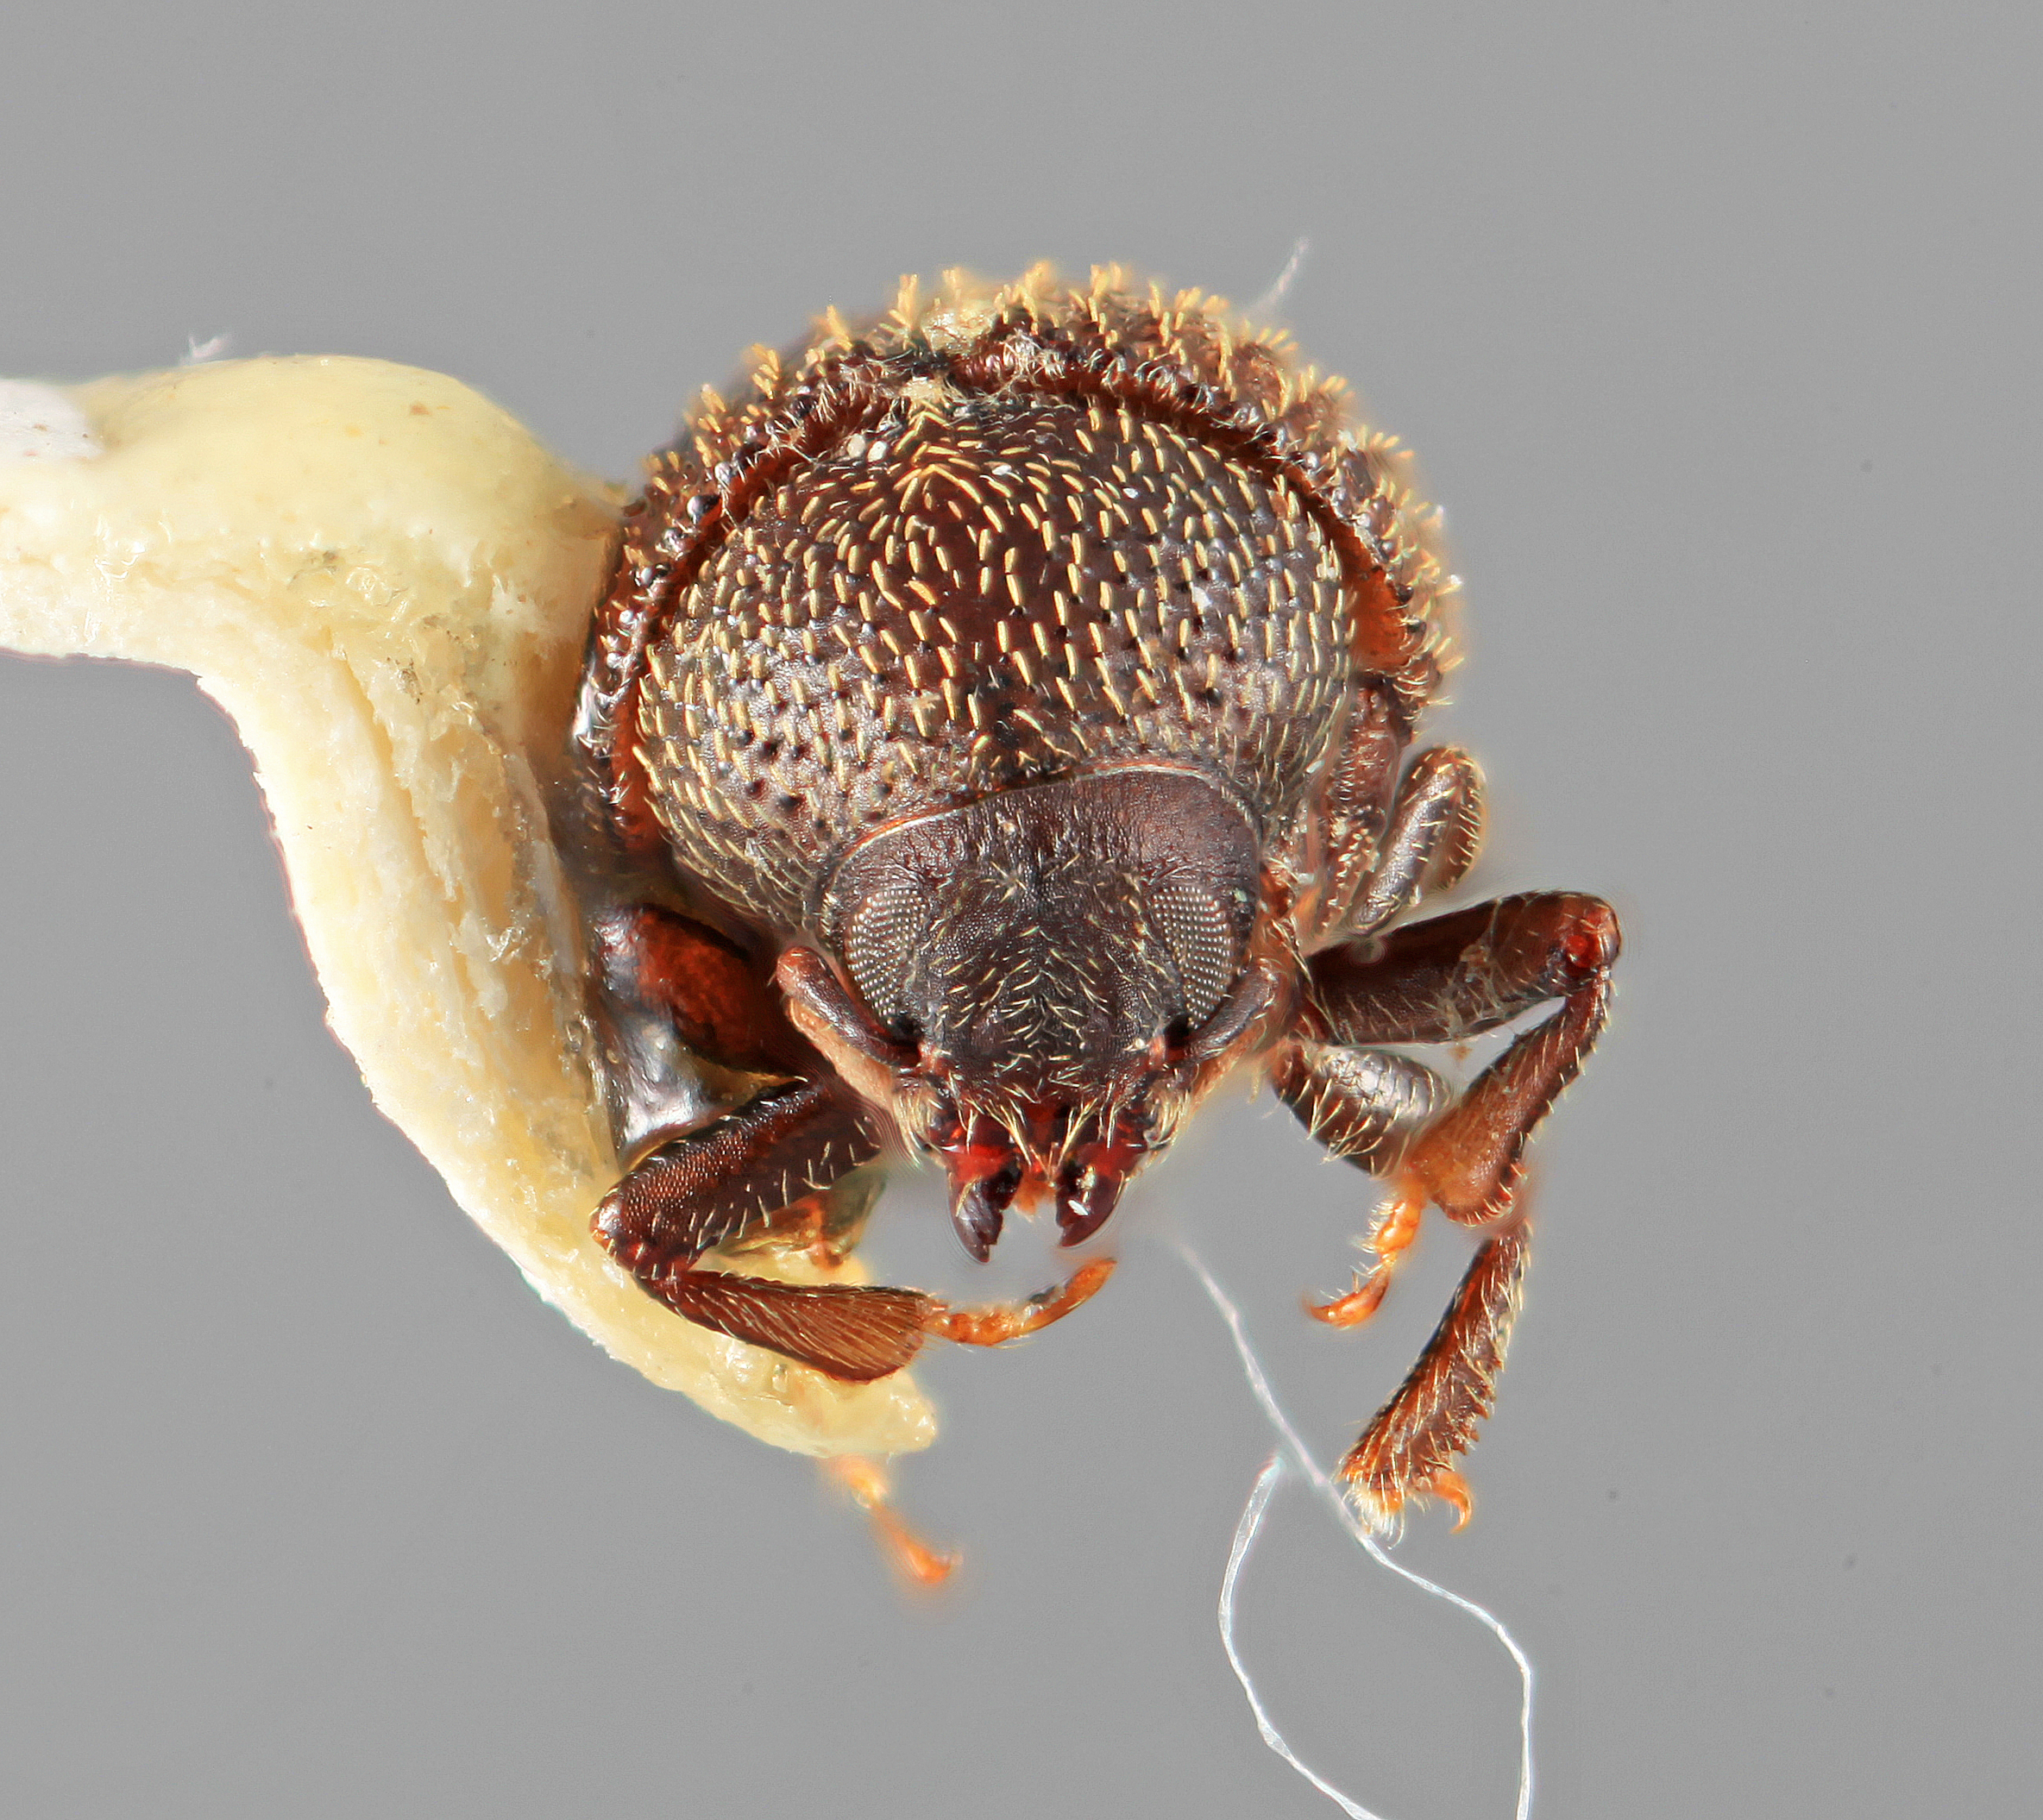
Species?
Chramesus demissus
